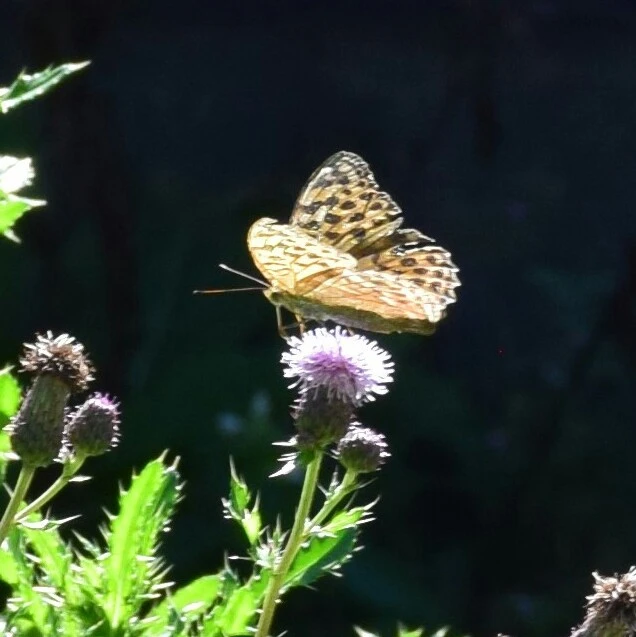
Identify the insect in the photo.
Argynnis paphia
